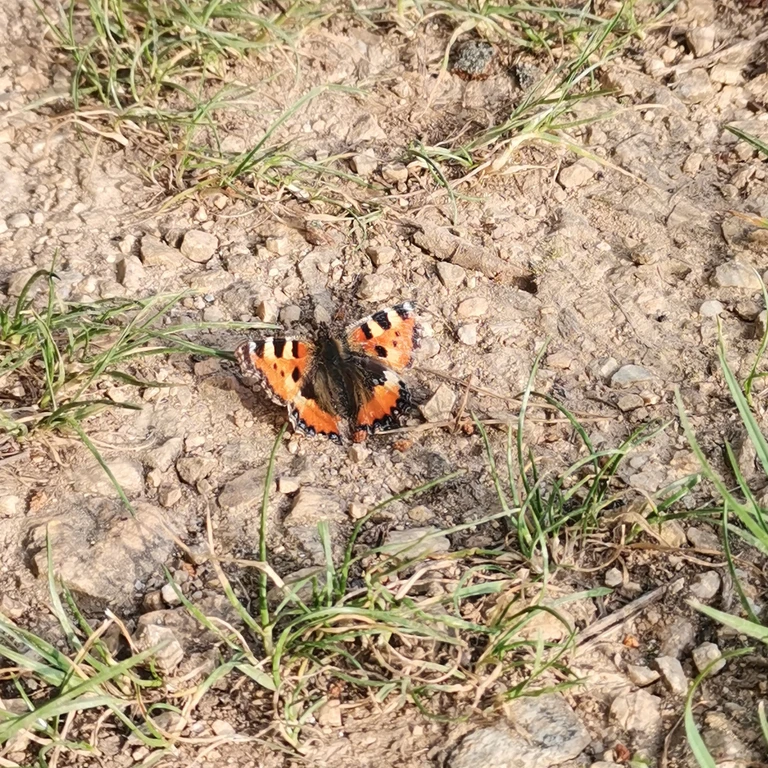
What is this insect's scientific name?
Aglais urticae
